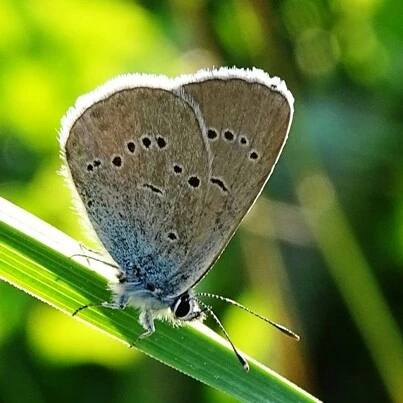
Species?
Cyaniris semiargus
